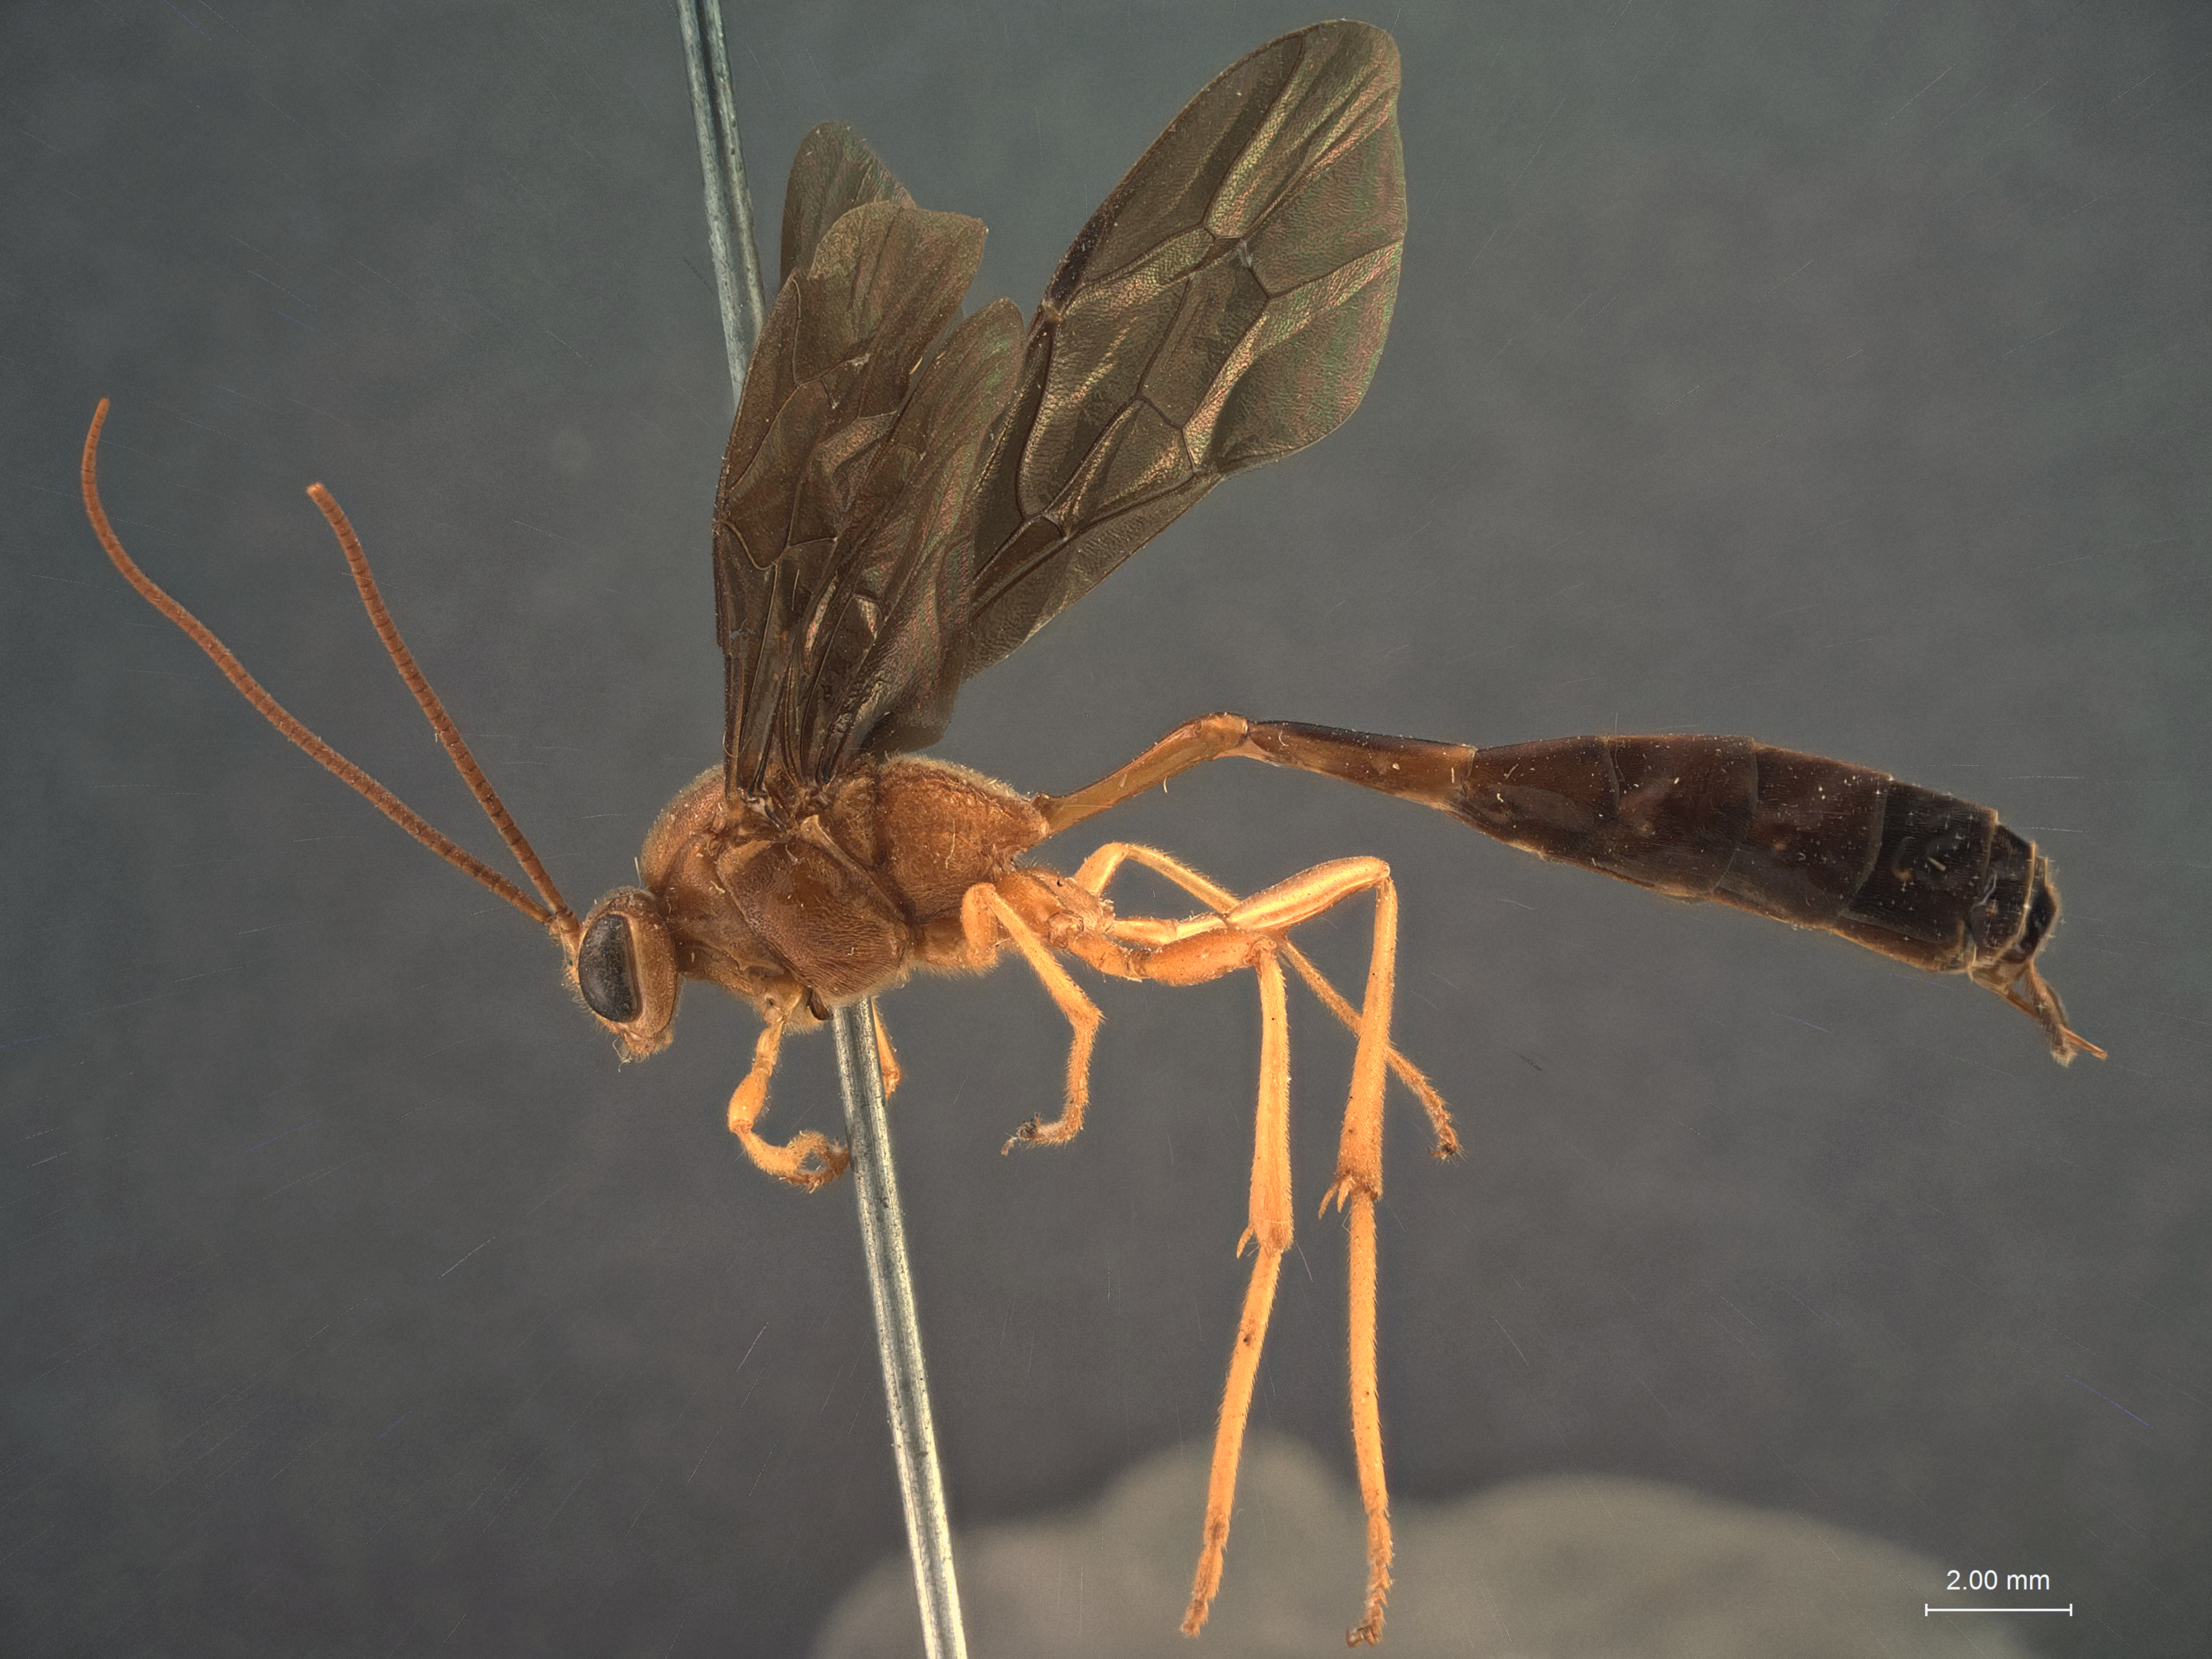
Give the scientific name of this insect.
Heteropelma datanae
